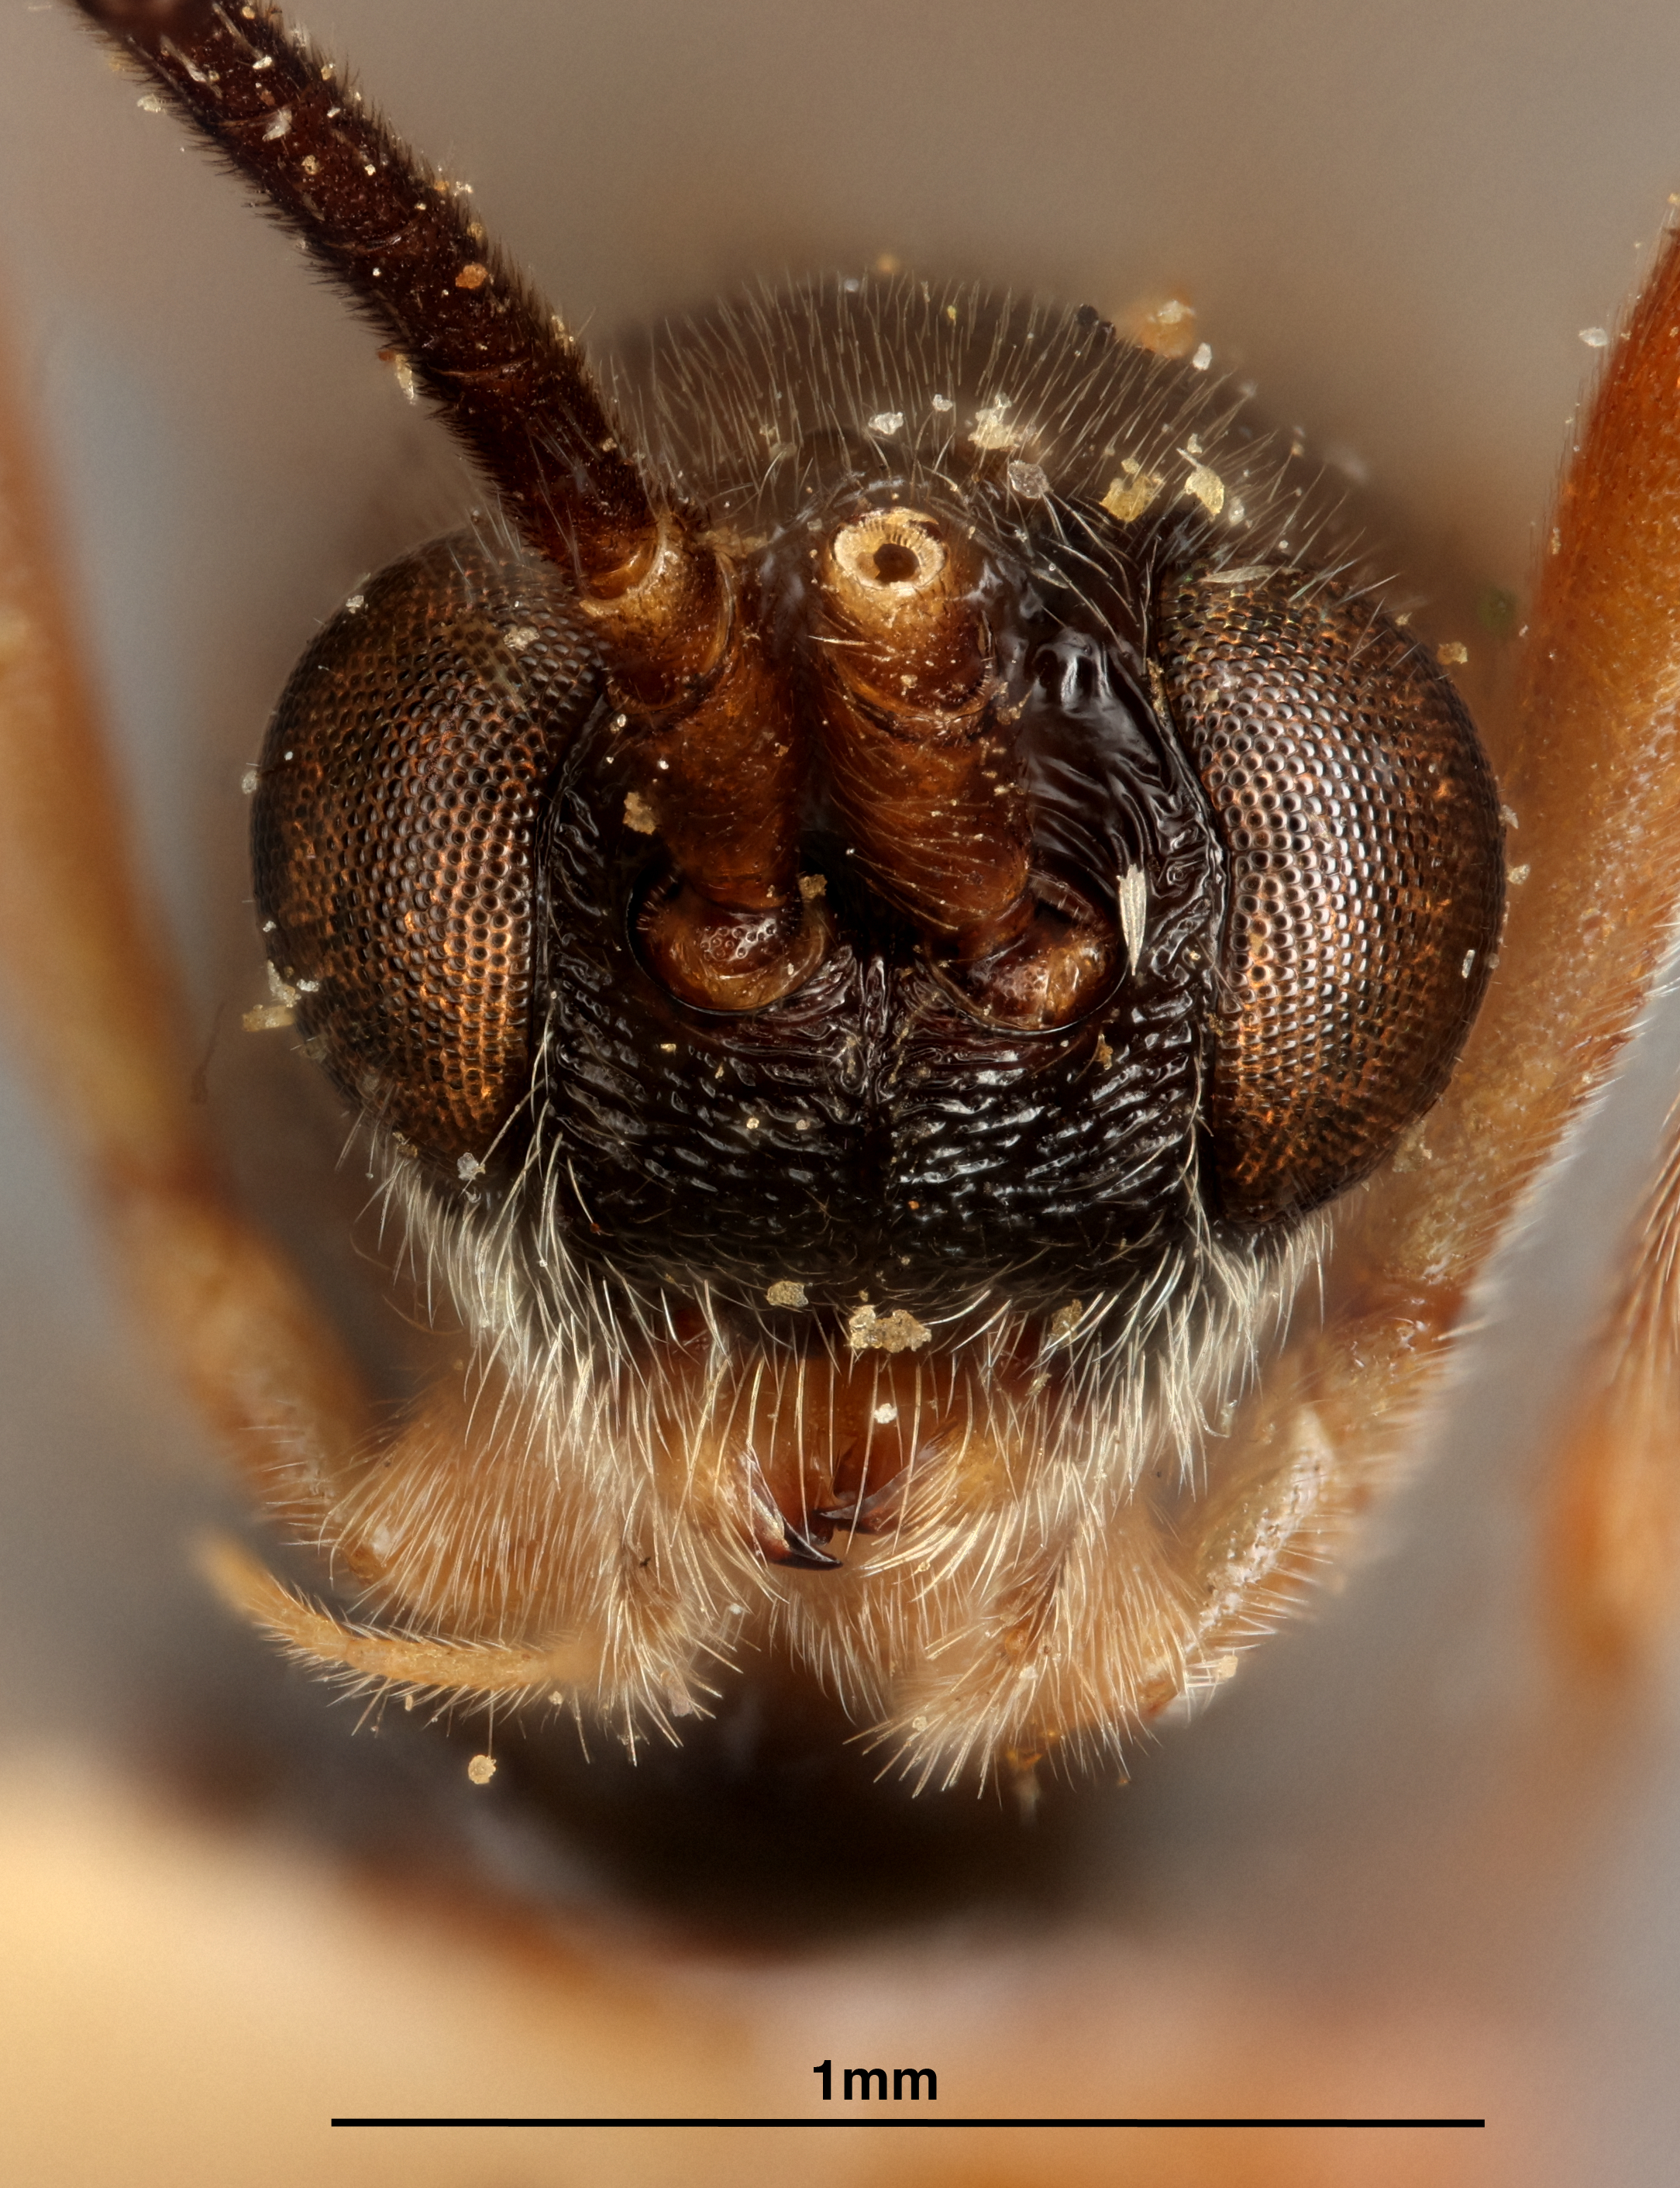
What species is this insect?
Rhogas sanchezi
